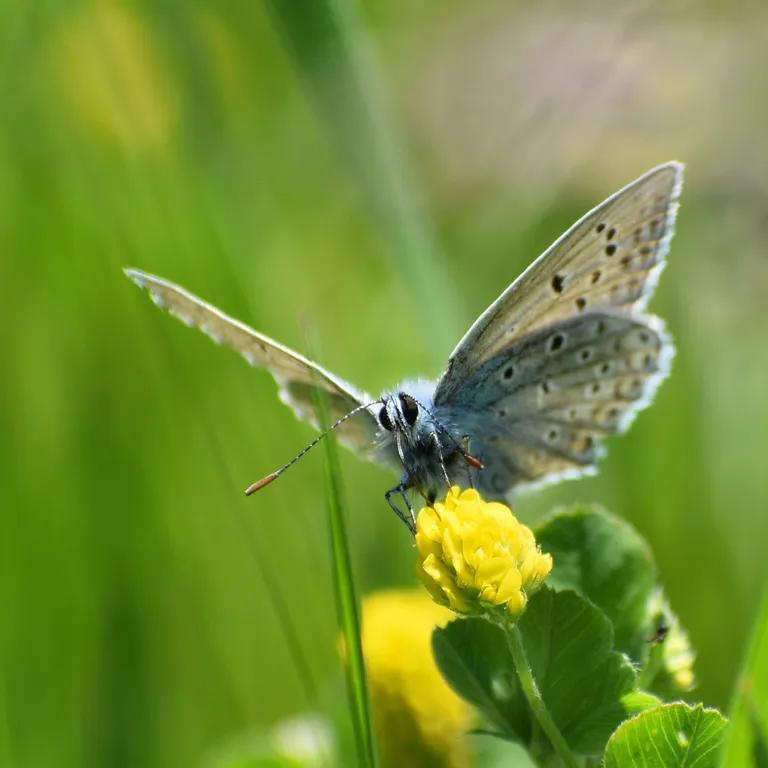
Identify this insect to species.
Polyommatus icarus
